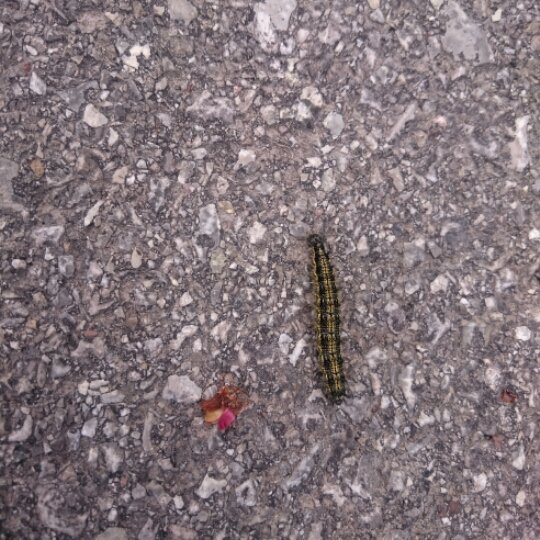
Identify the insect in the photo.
Aglais urticae
